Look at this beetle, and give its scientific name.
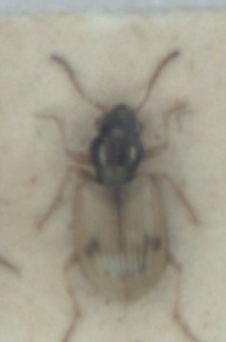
Bembidion pallidipenne
